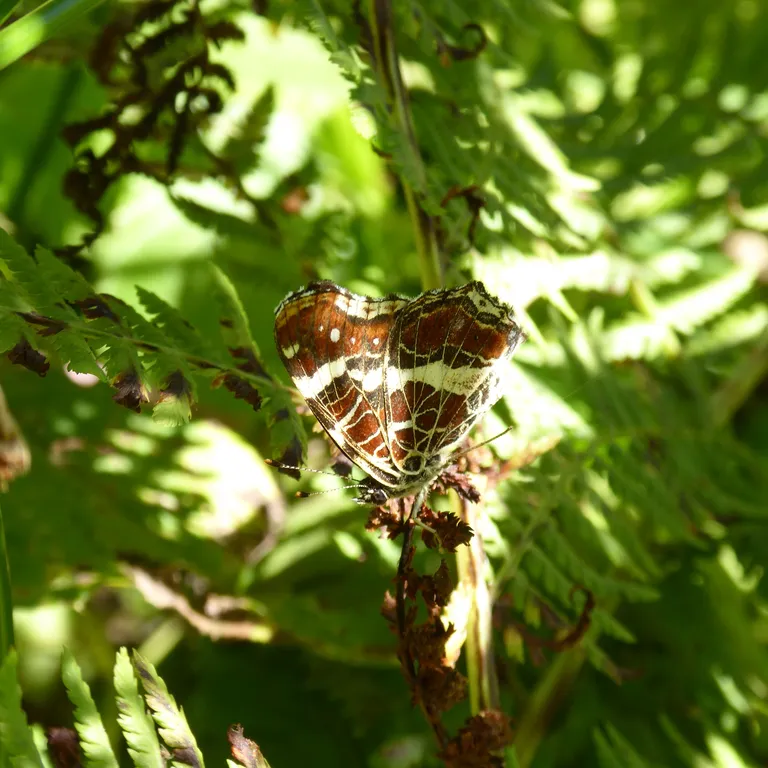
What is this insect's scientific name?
Araschnia levana
